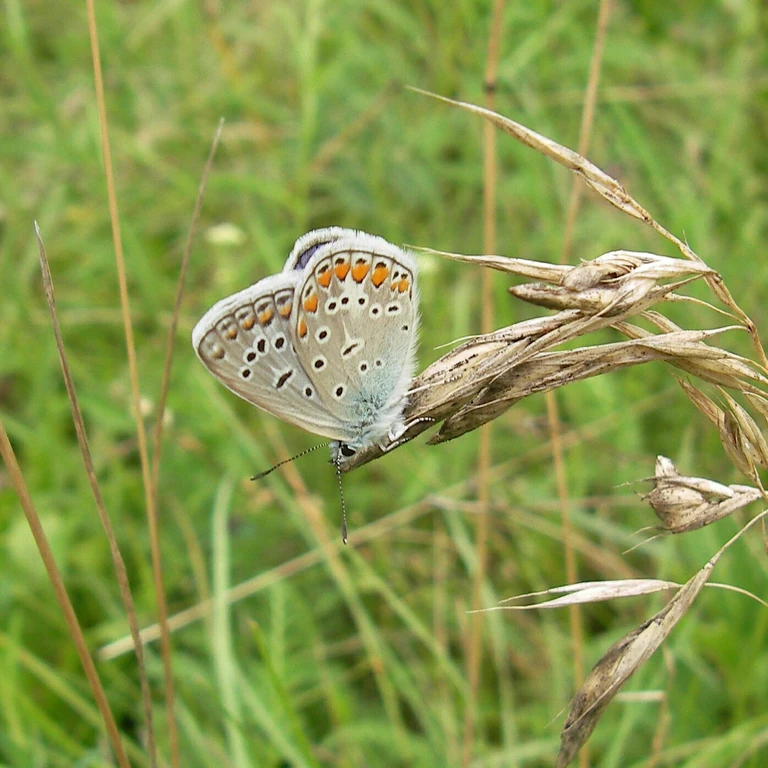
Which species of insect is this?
Polyommatus icarus
